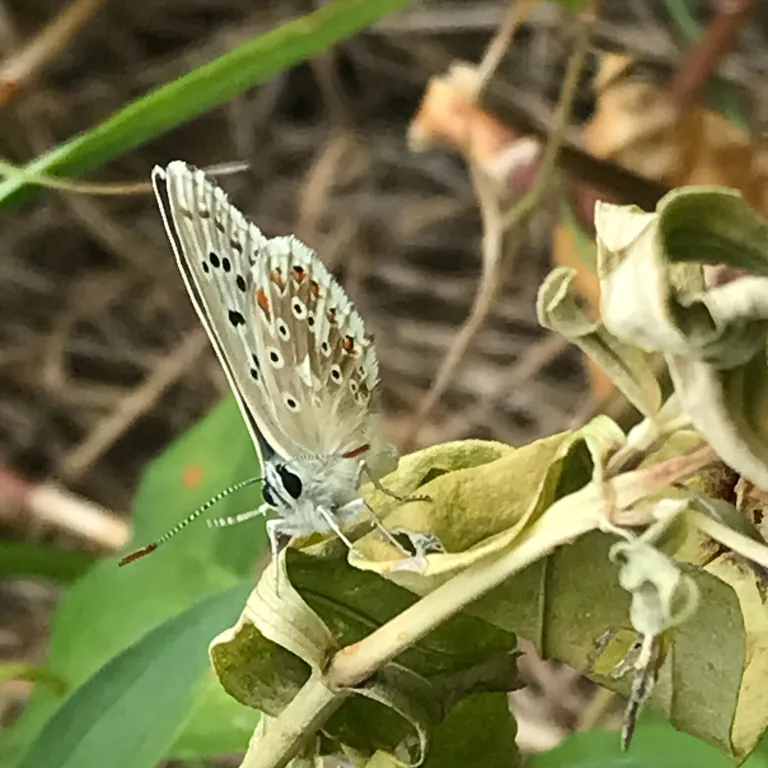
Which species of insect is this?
Lysandra coridon
